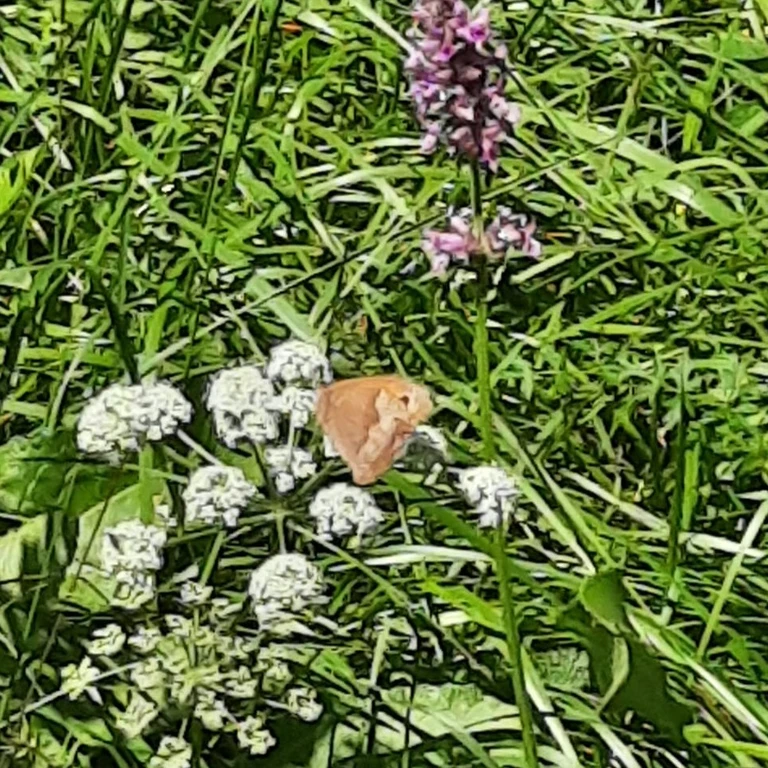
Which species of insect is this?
Maniola jurtina
